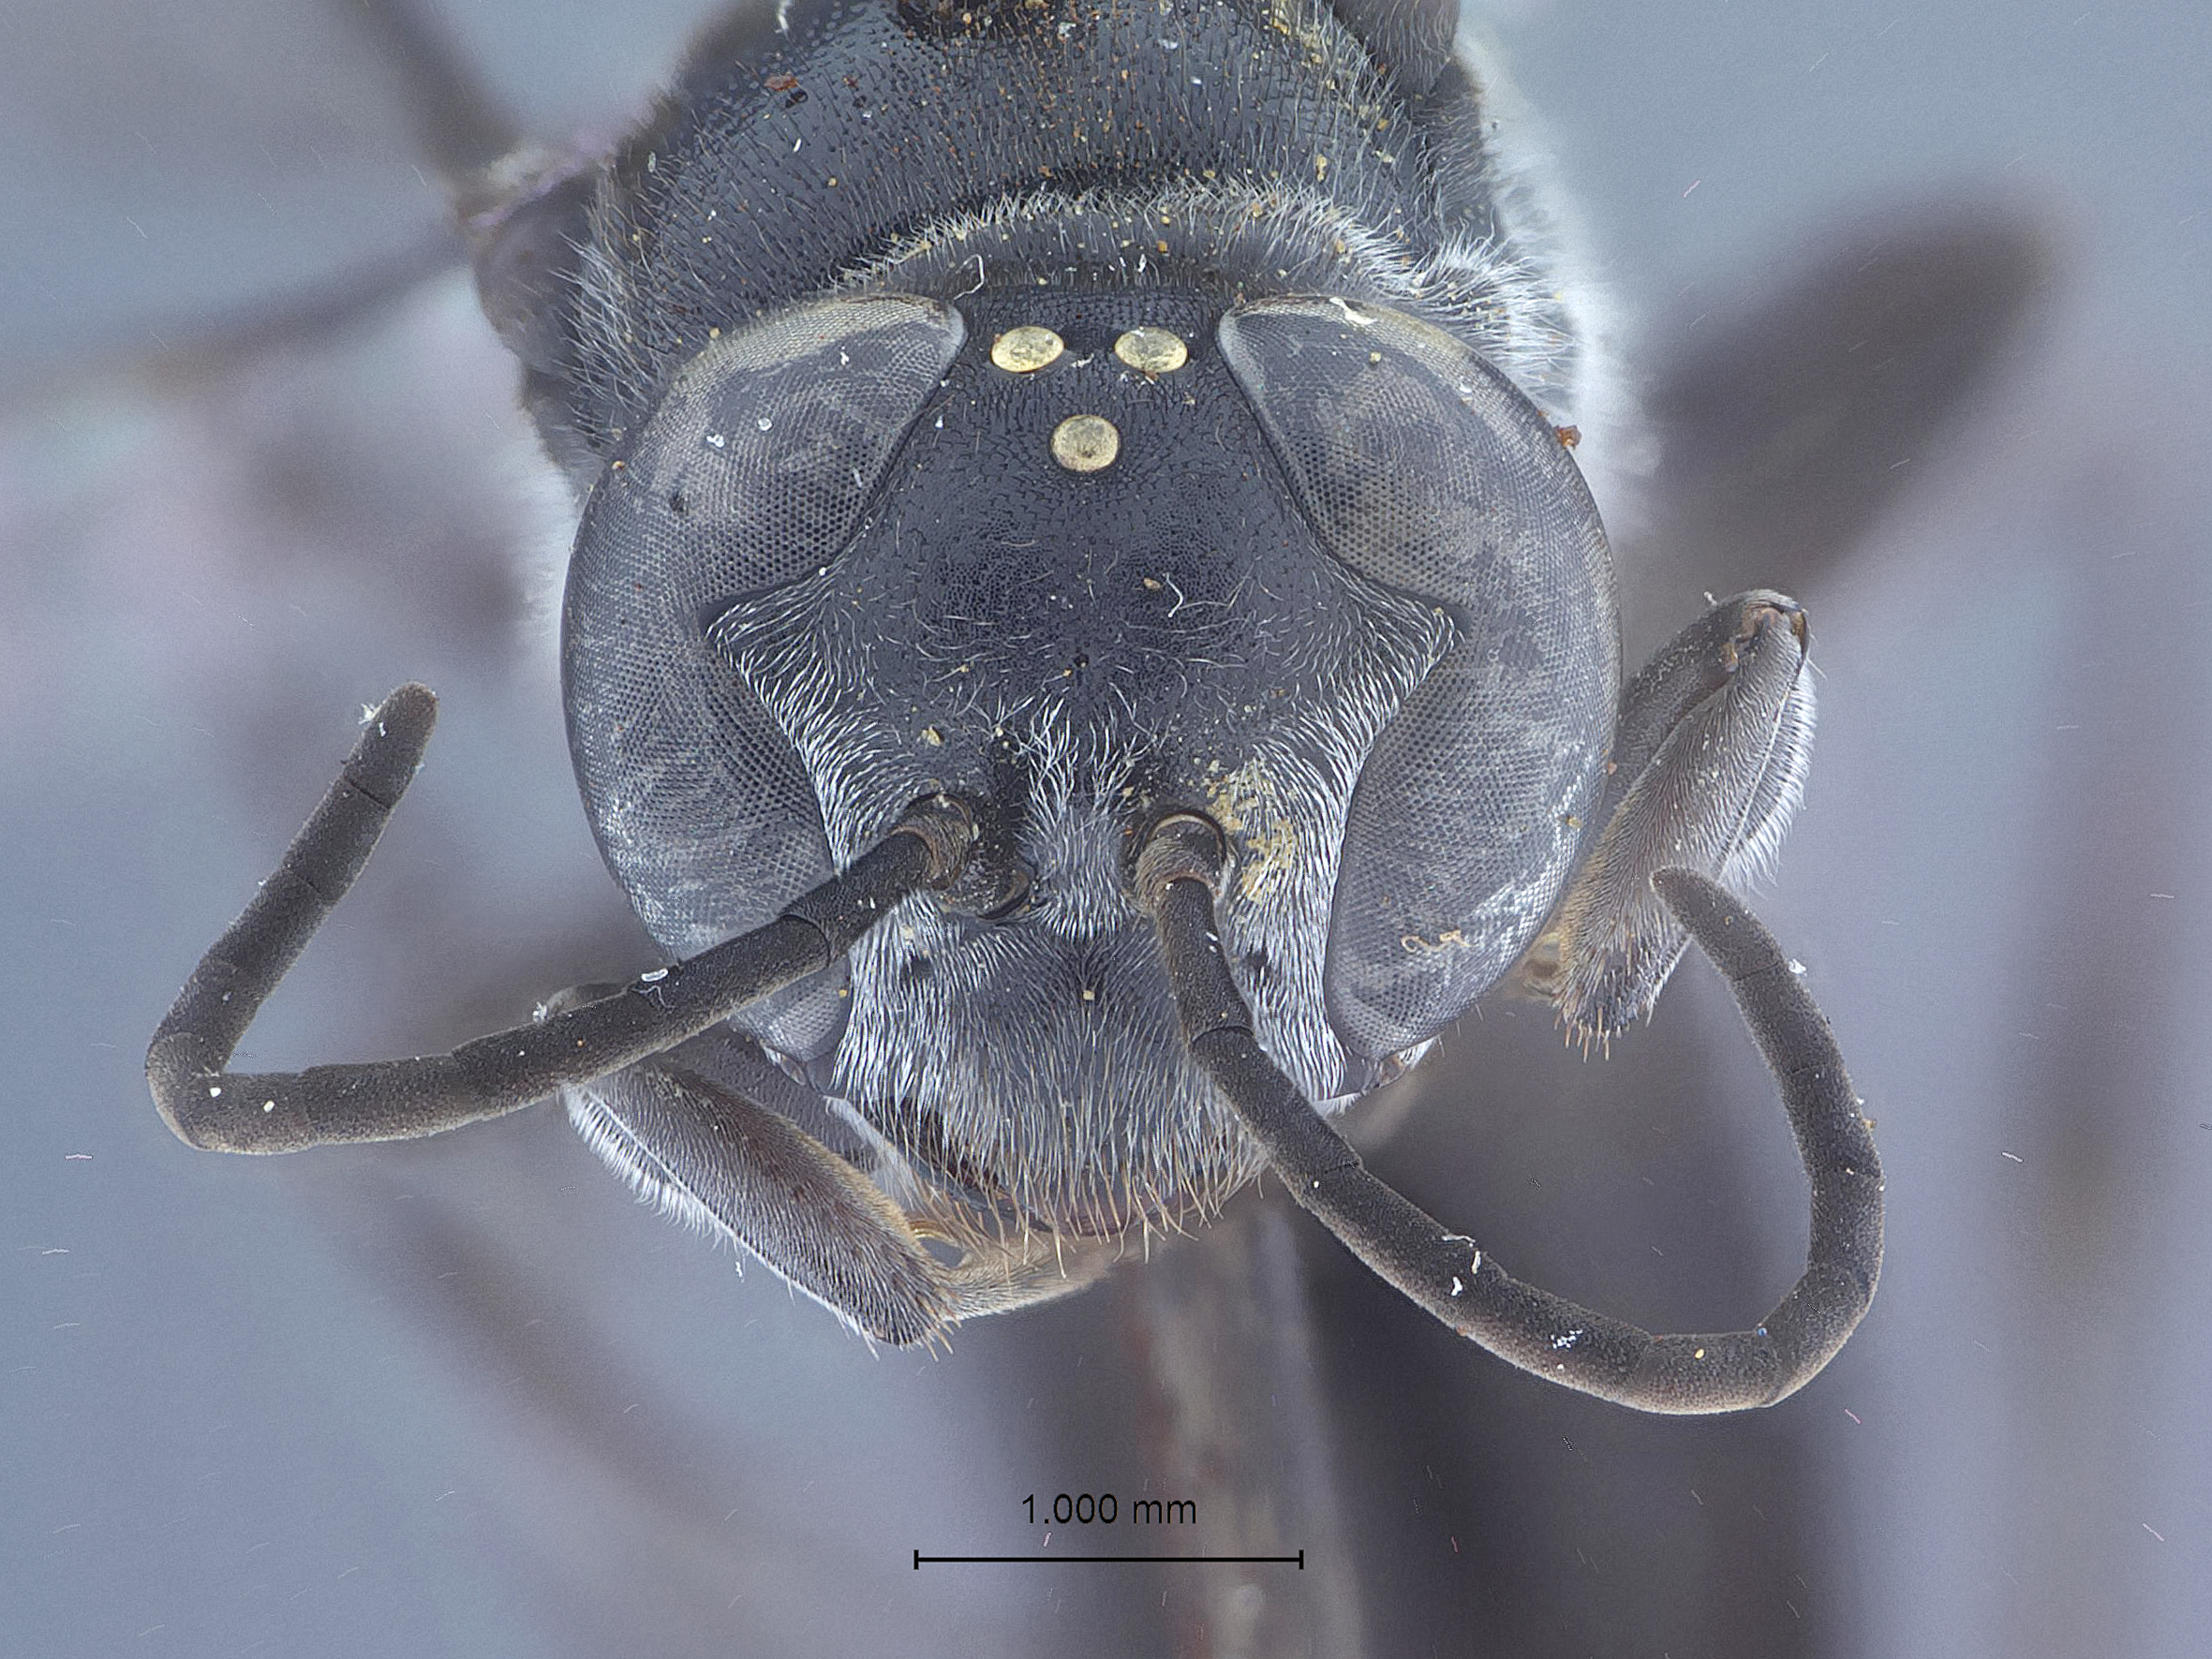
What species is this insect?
Pison ponape
